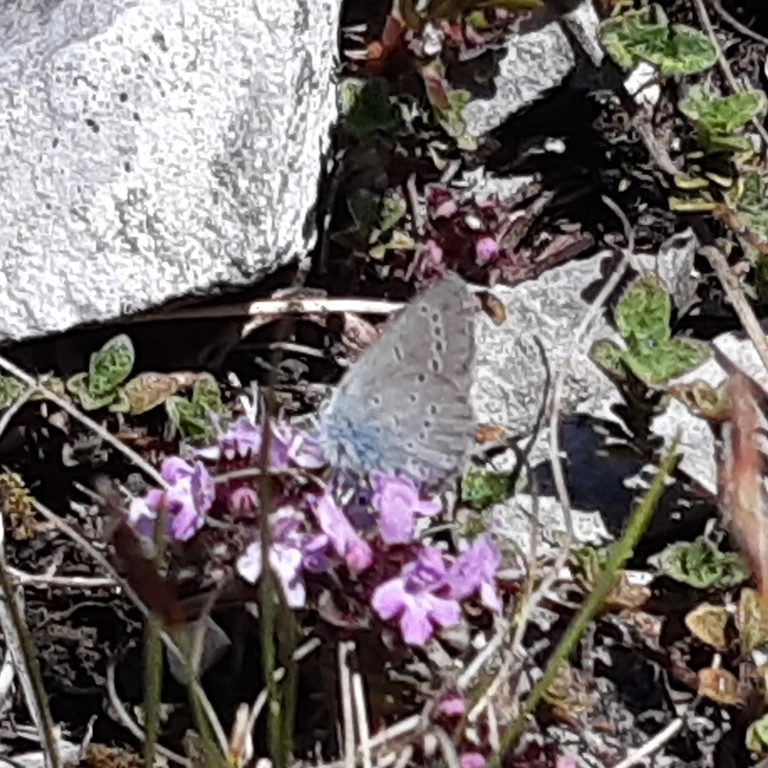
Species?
Cupido minimus
